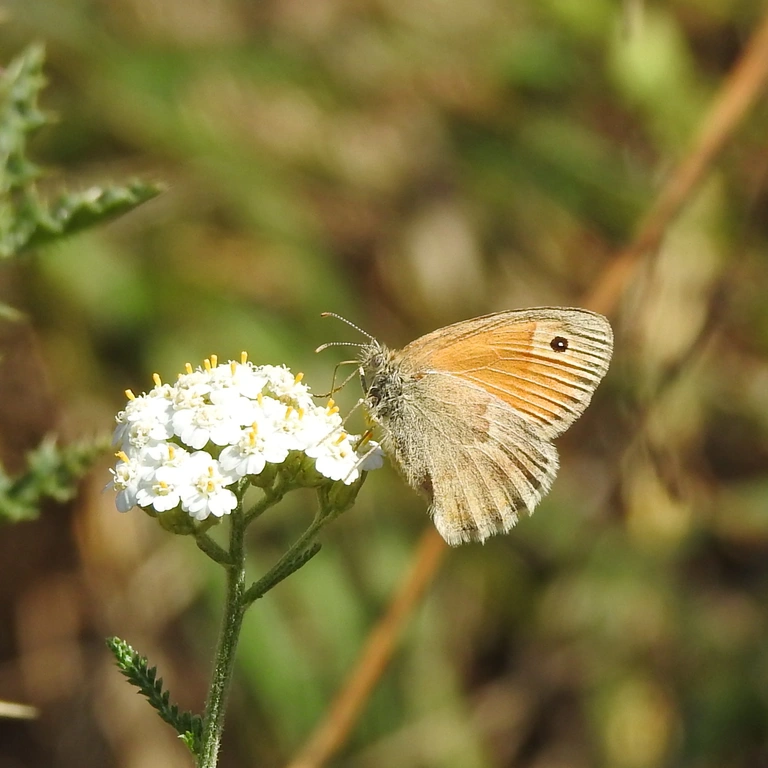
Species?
Coenonympha pamphilus
